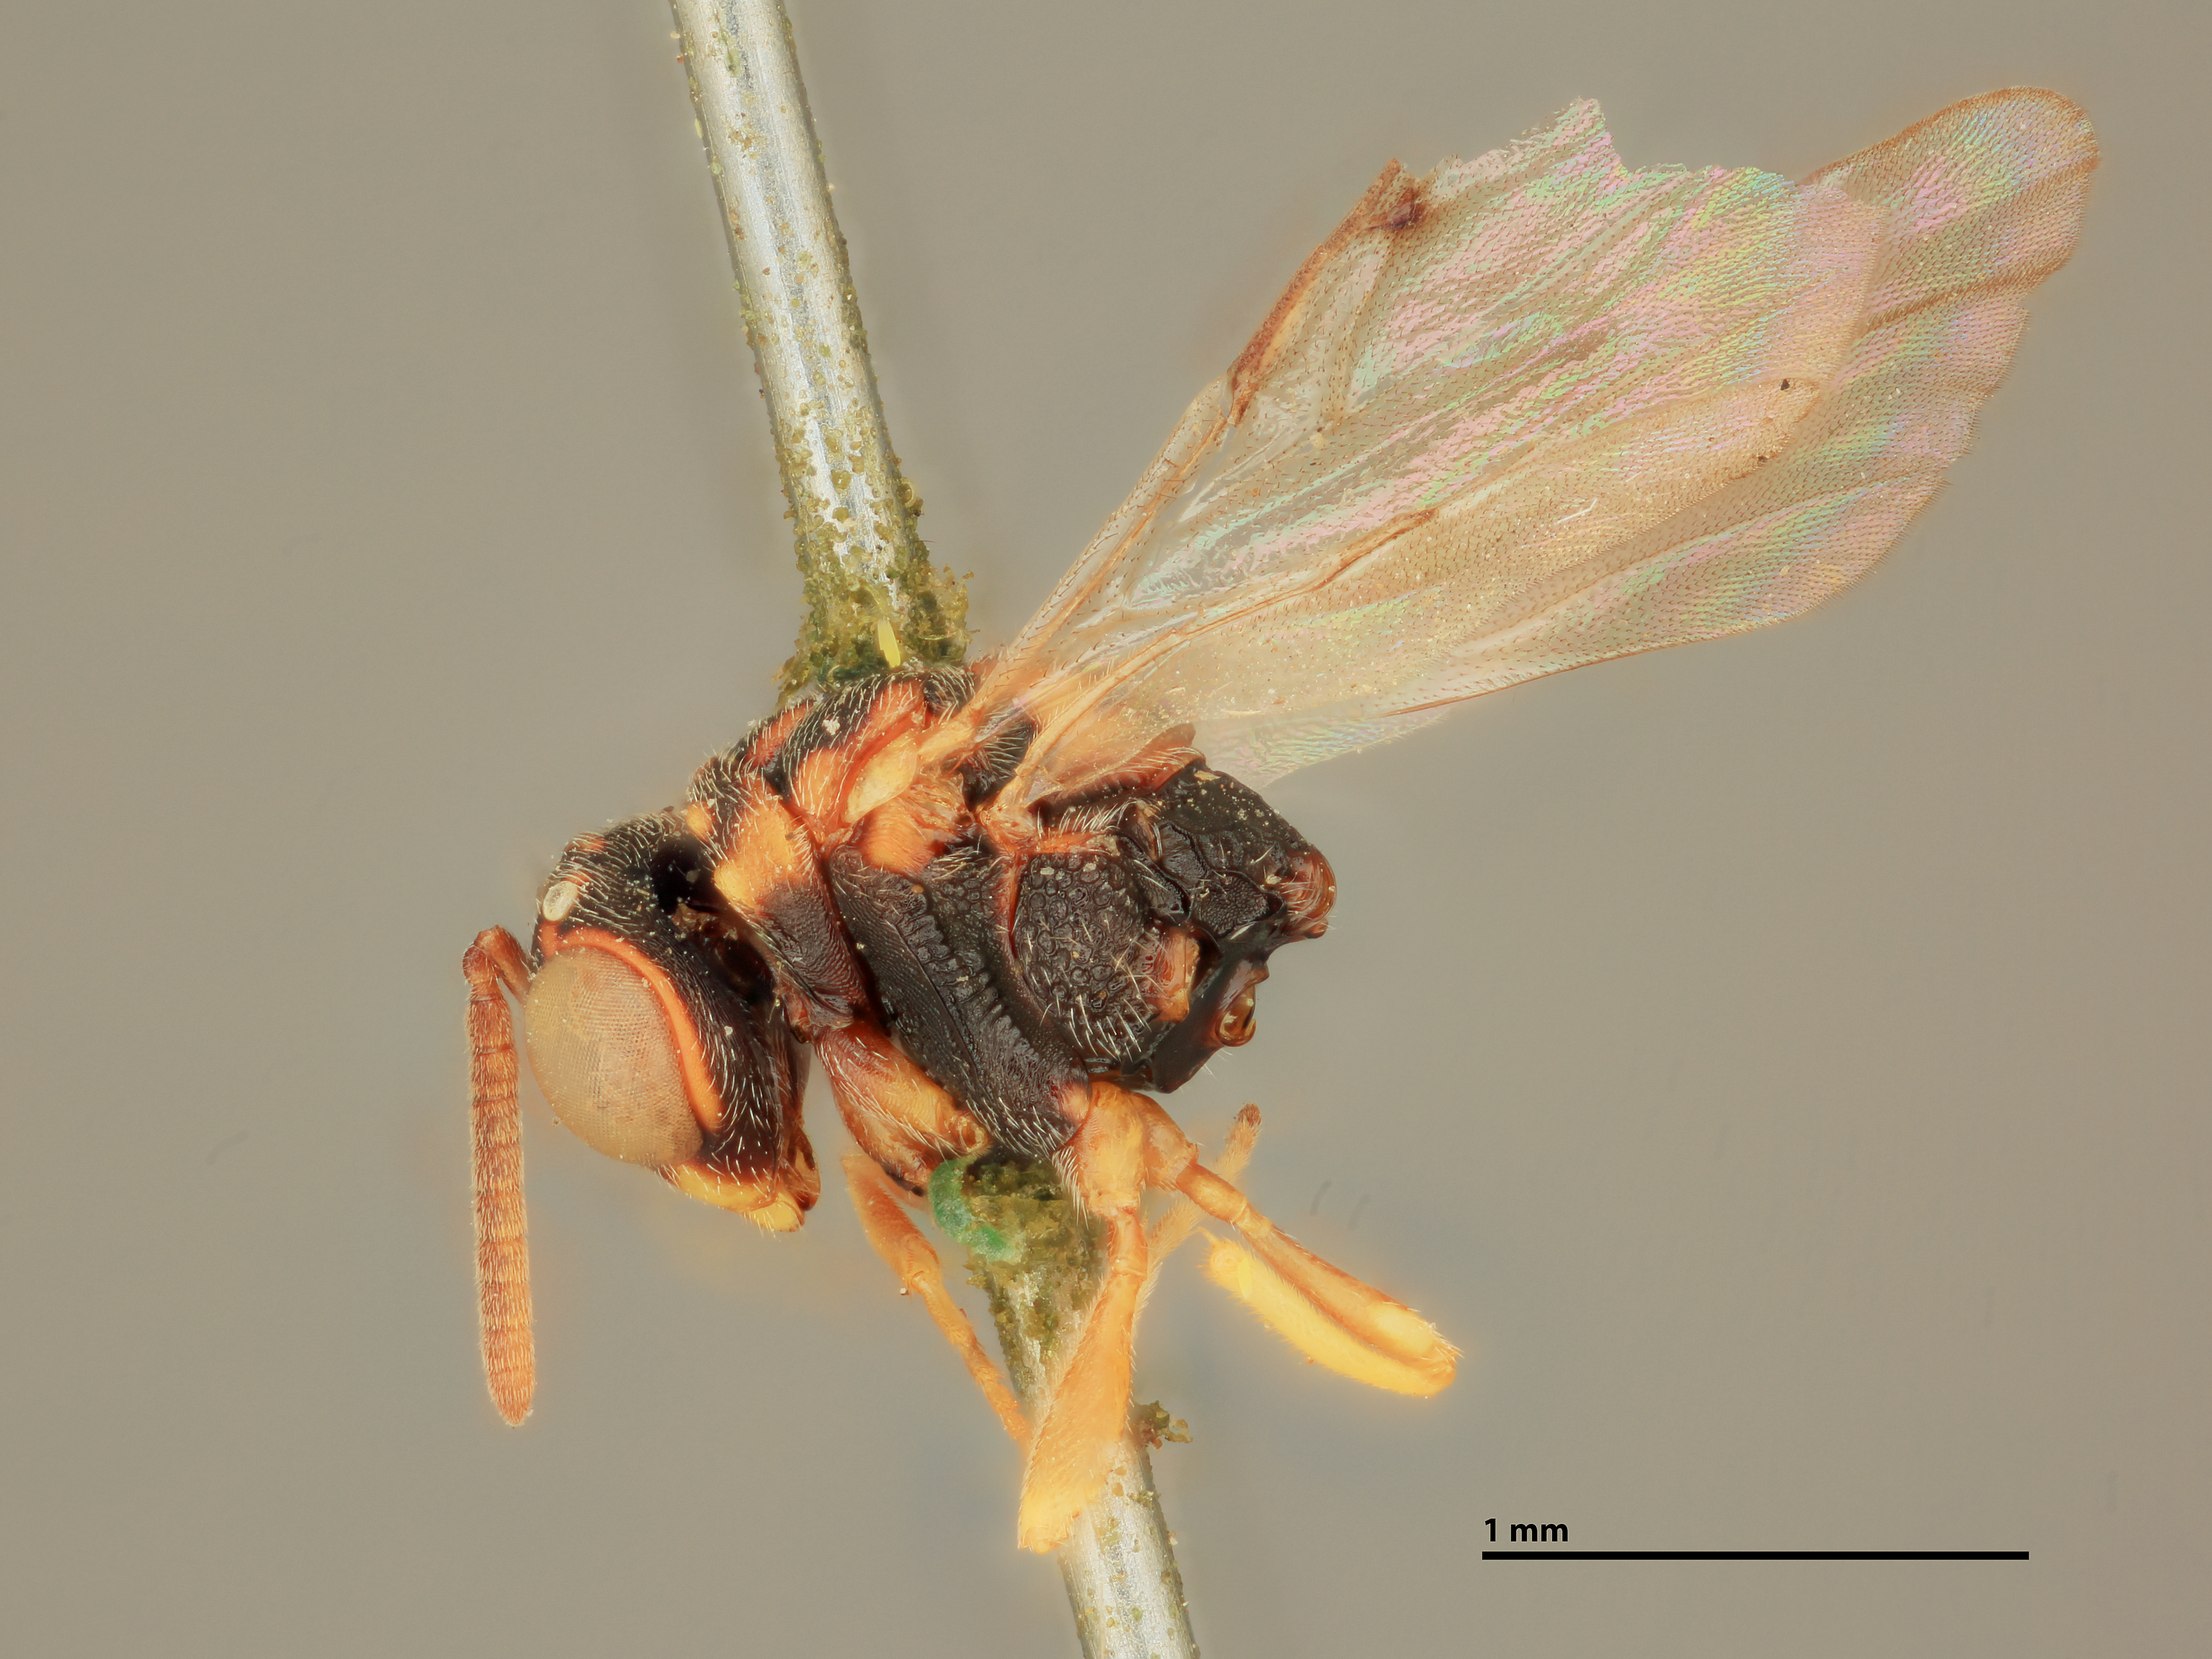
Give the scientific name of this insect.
Smicra sanguineiventris
